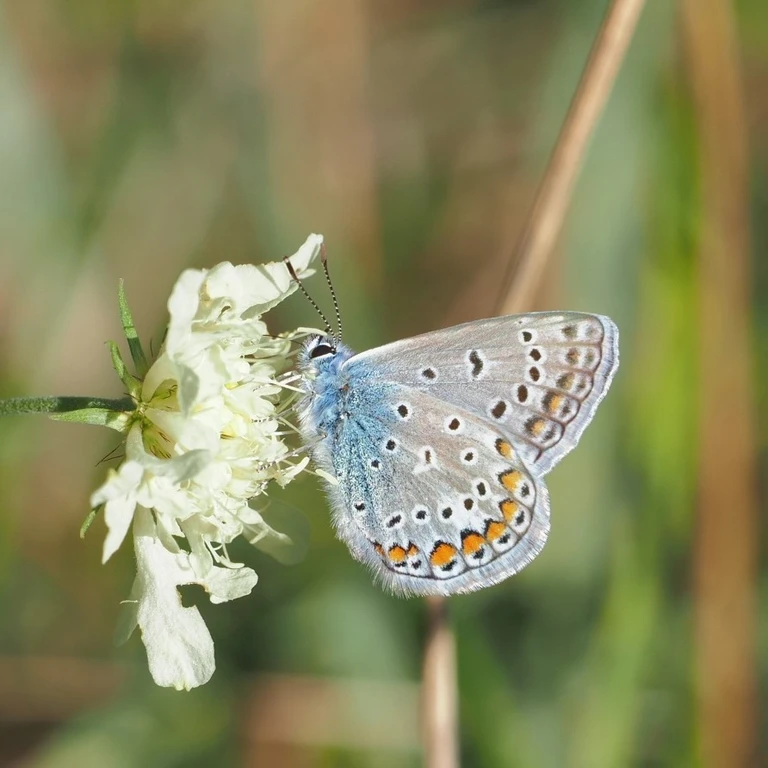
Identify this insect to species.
Polyommatus icarus
